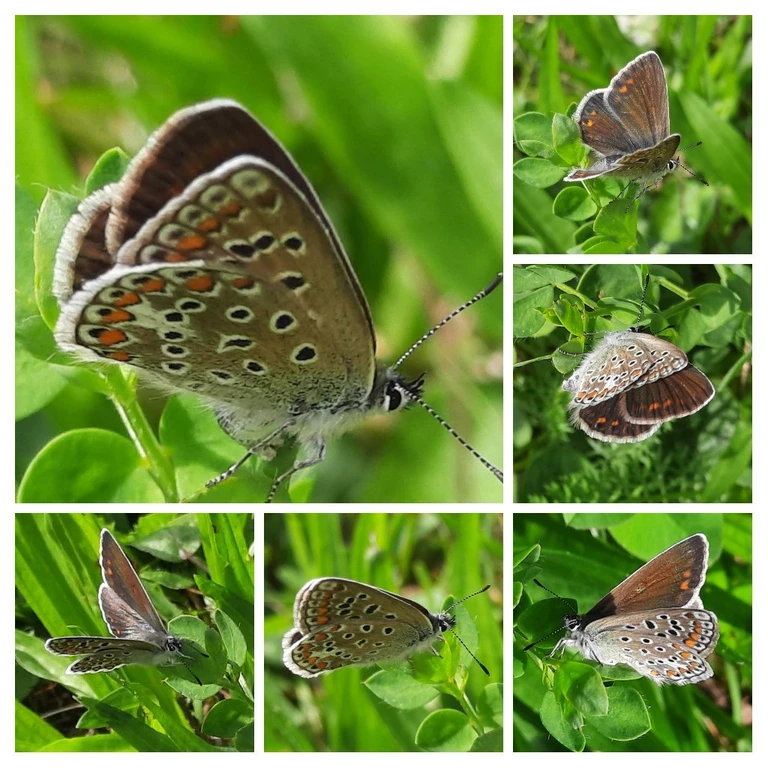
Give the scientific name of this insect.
Polyommatus icarus
